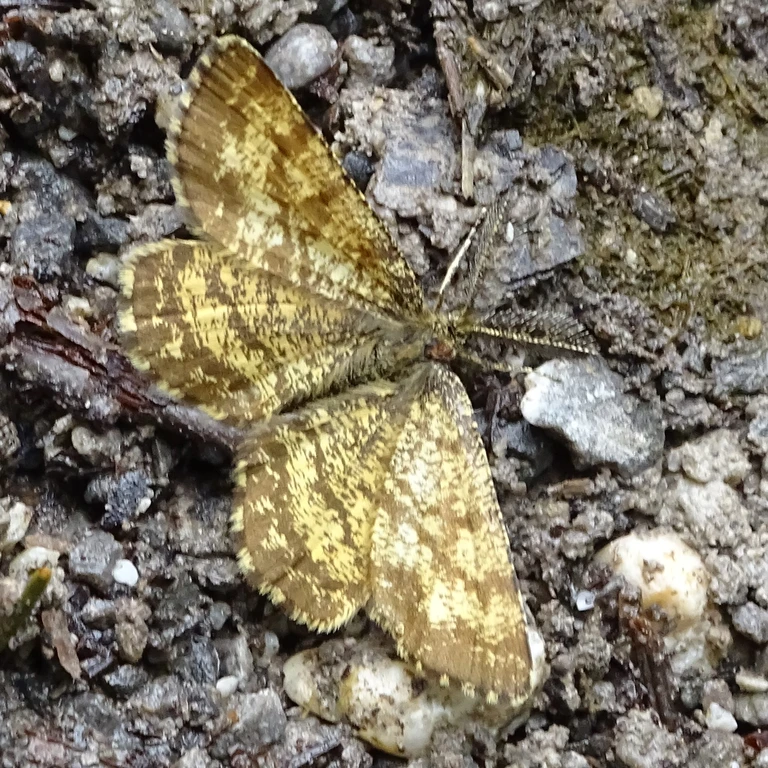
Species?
Ematurga atomaria
